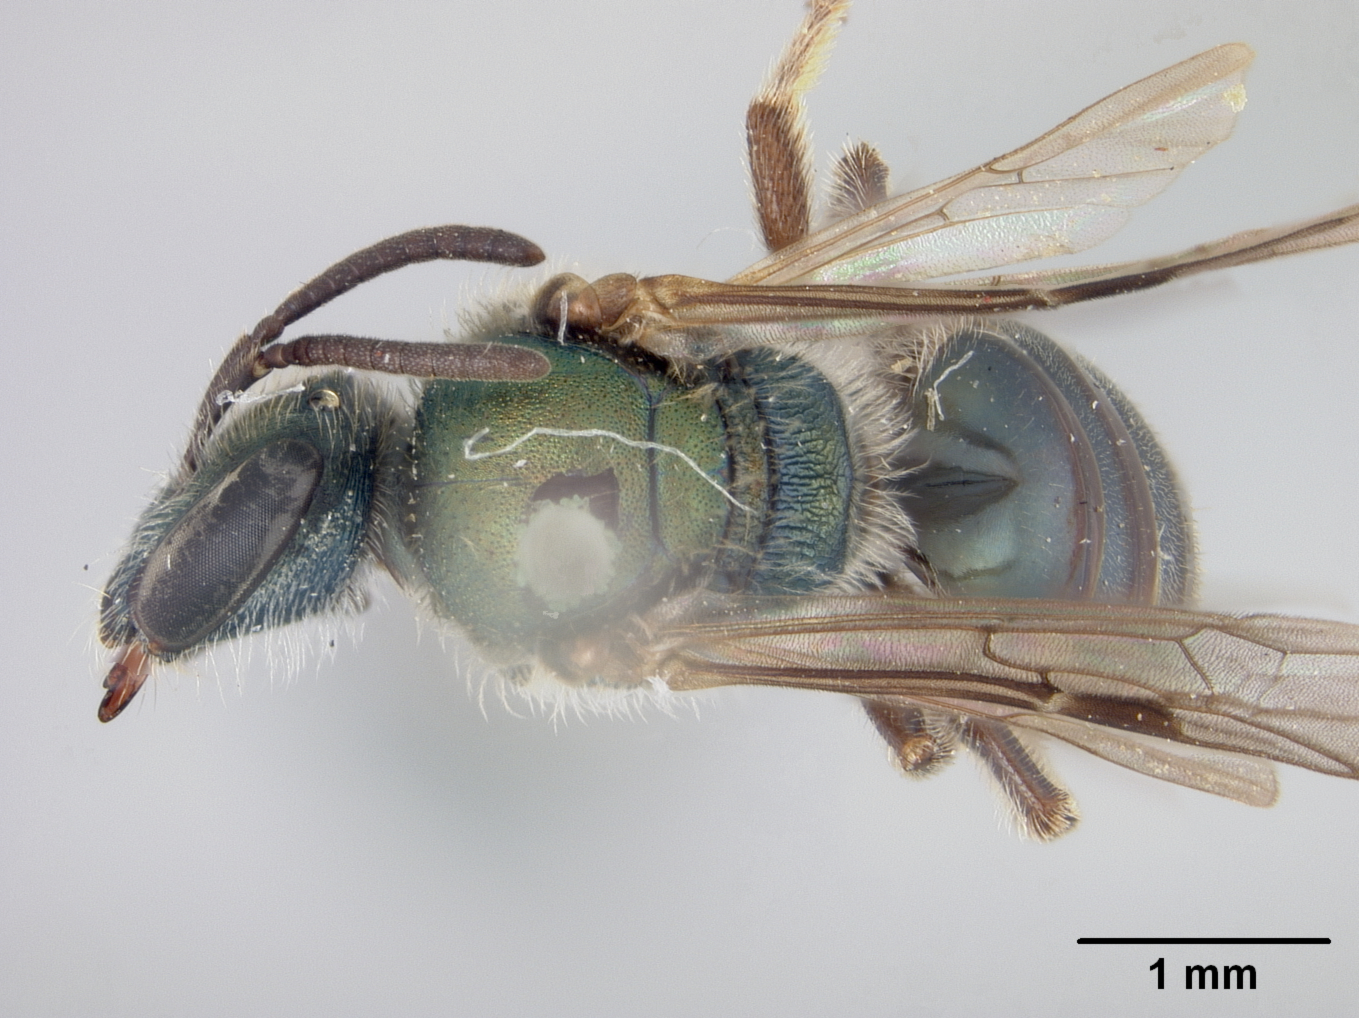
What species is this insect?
Halictus risbeci
